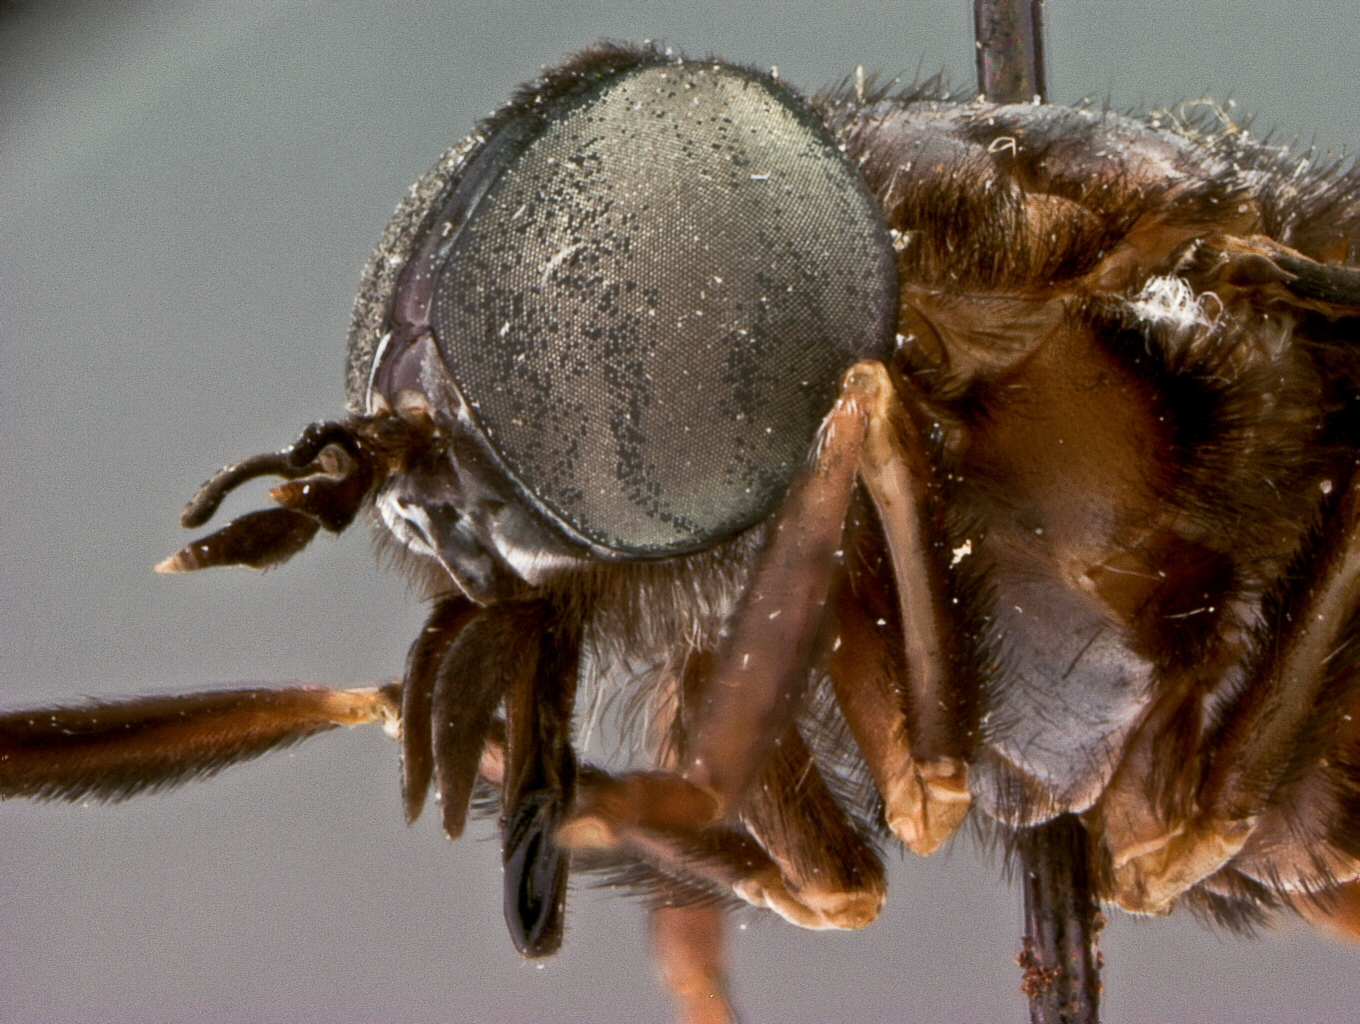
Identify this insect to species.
Stibasoma dyridophorum (also Stibasoma festivum)
